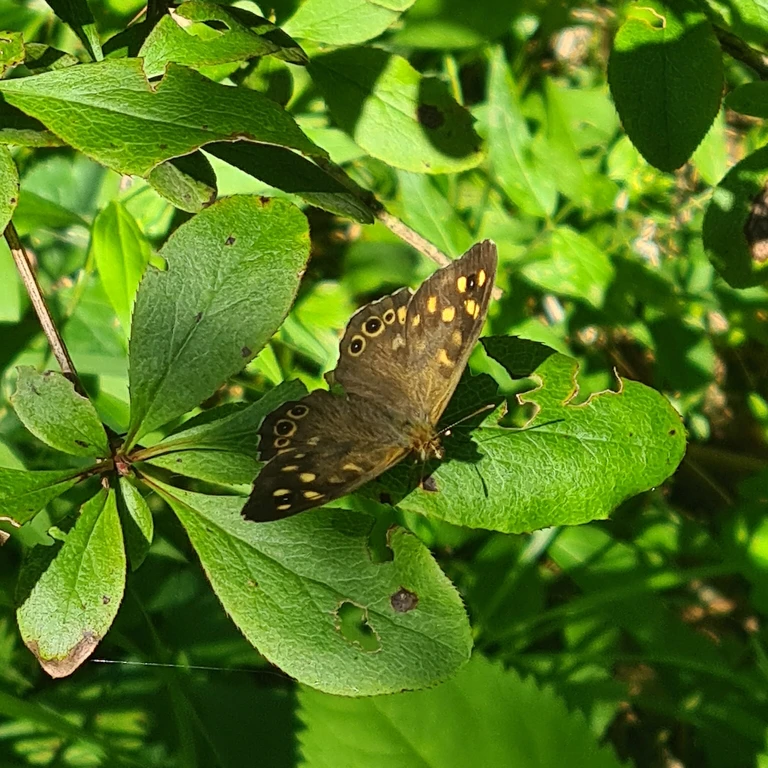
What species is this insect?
Pararge aegeria
